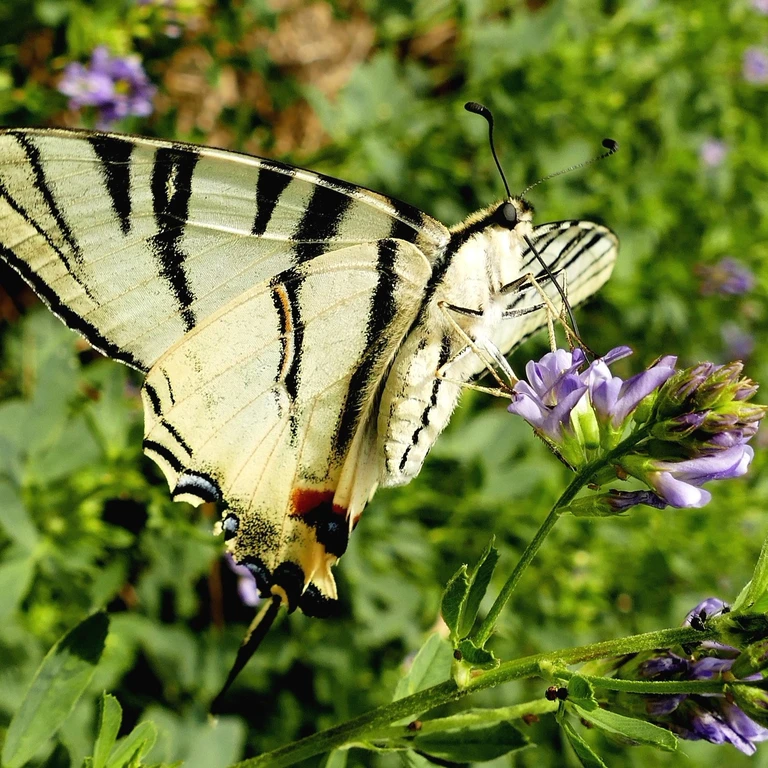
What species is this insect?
Iphiclides podalirius
